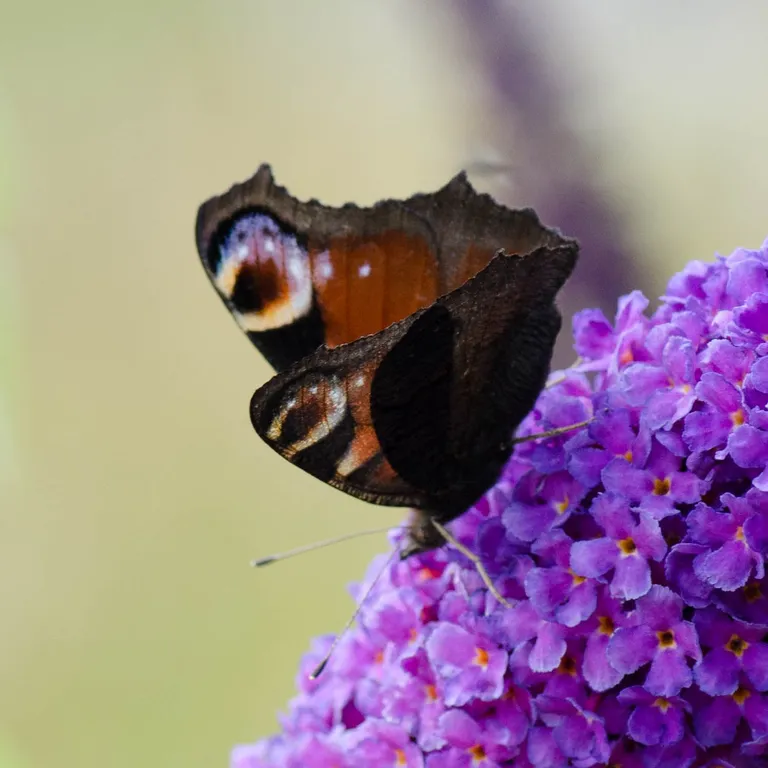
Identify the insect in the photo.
Aglais io
